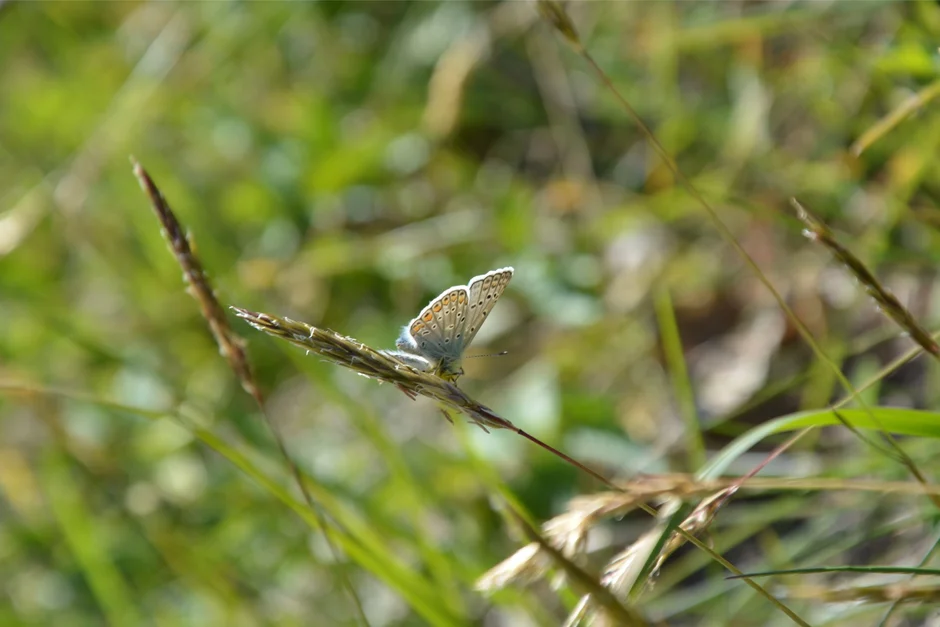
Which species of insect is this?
Polyommatus icarus
